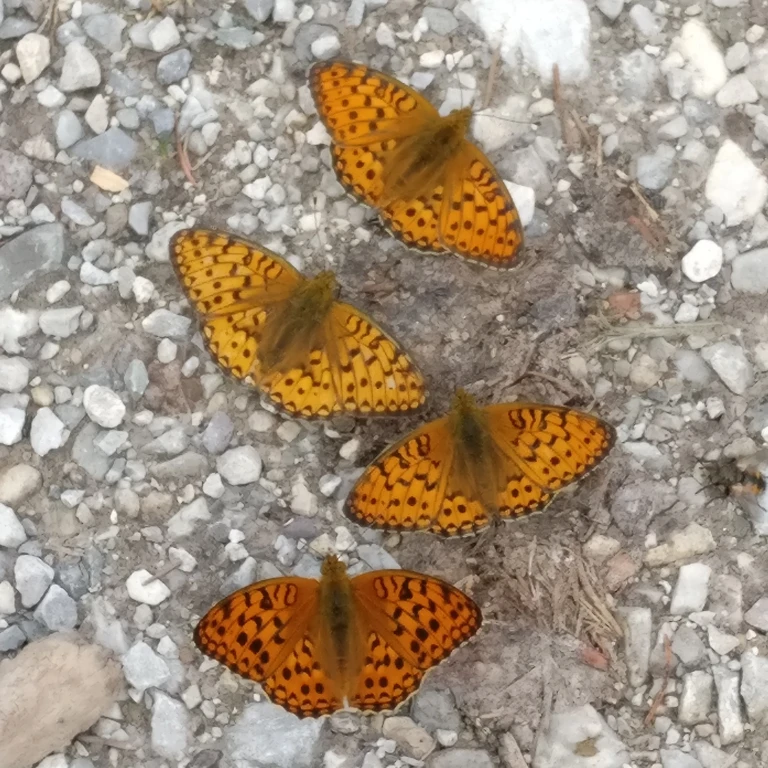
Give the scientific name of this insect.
Speyeria aglaja
